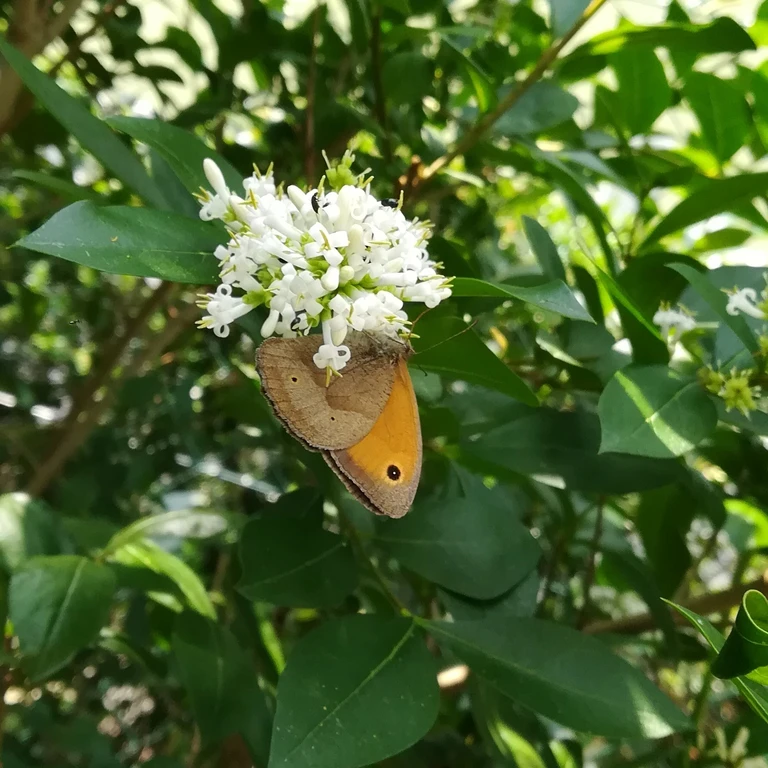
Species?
Maniola jurtina
